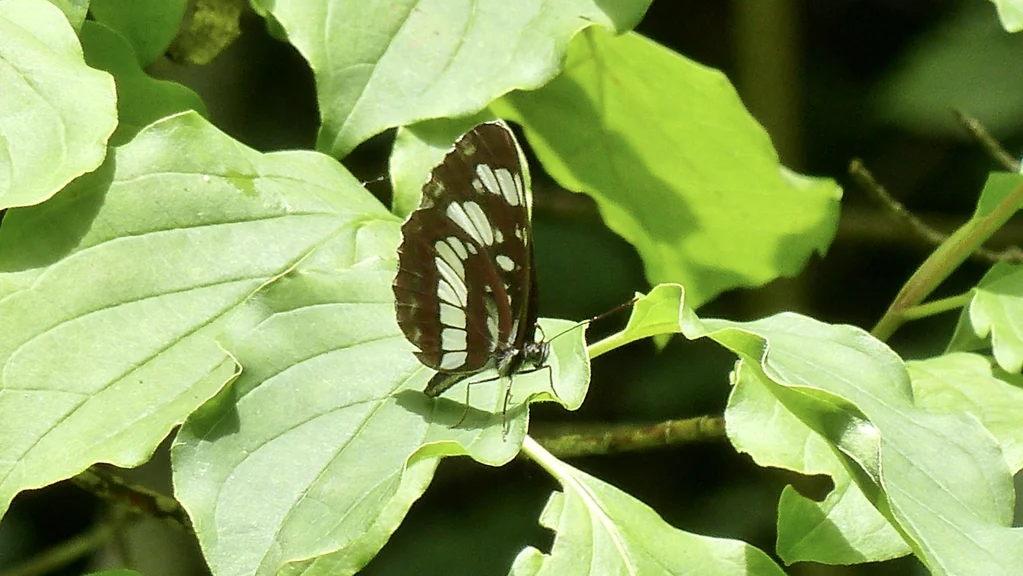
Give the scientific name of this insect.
Neptis rivularis
